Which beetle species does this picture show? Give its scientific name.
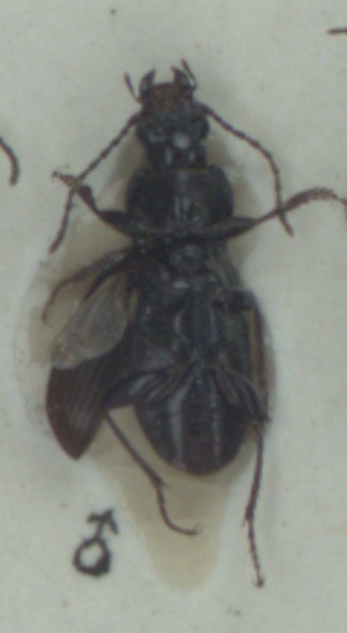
Pterostichus minor
